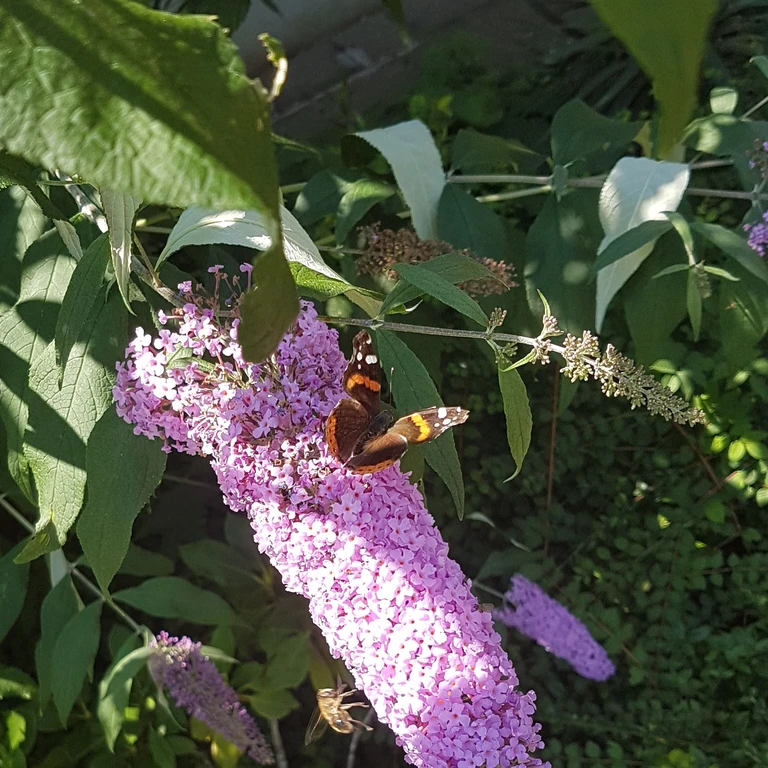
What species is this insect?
Vanessa atalanta
